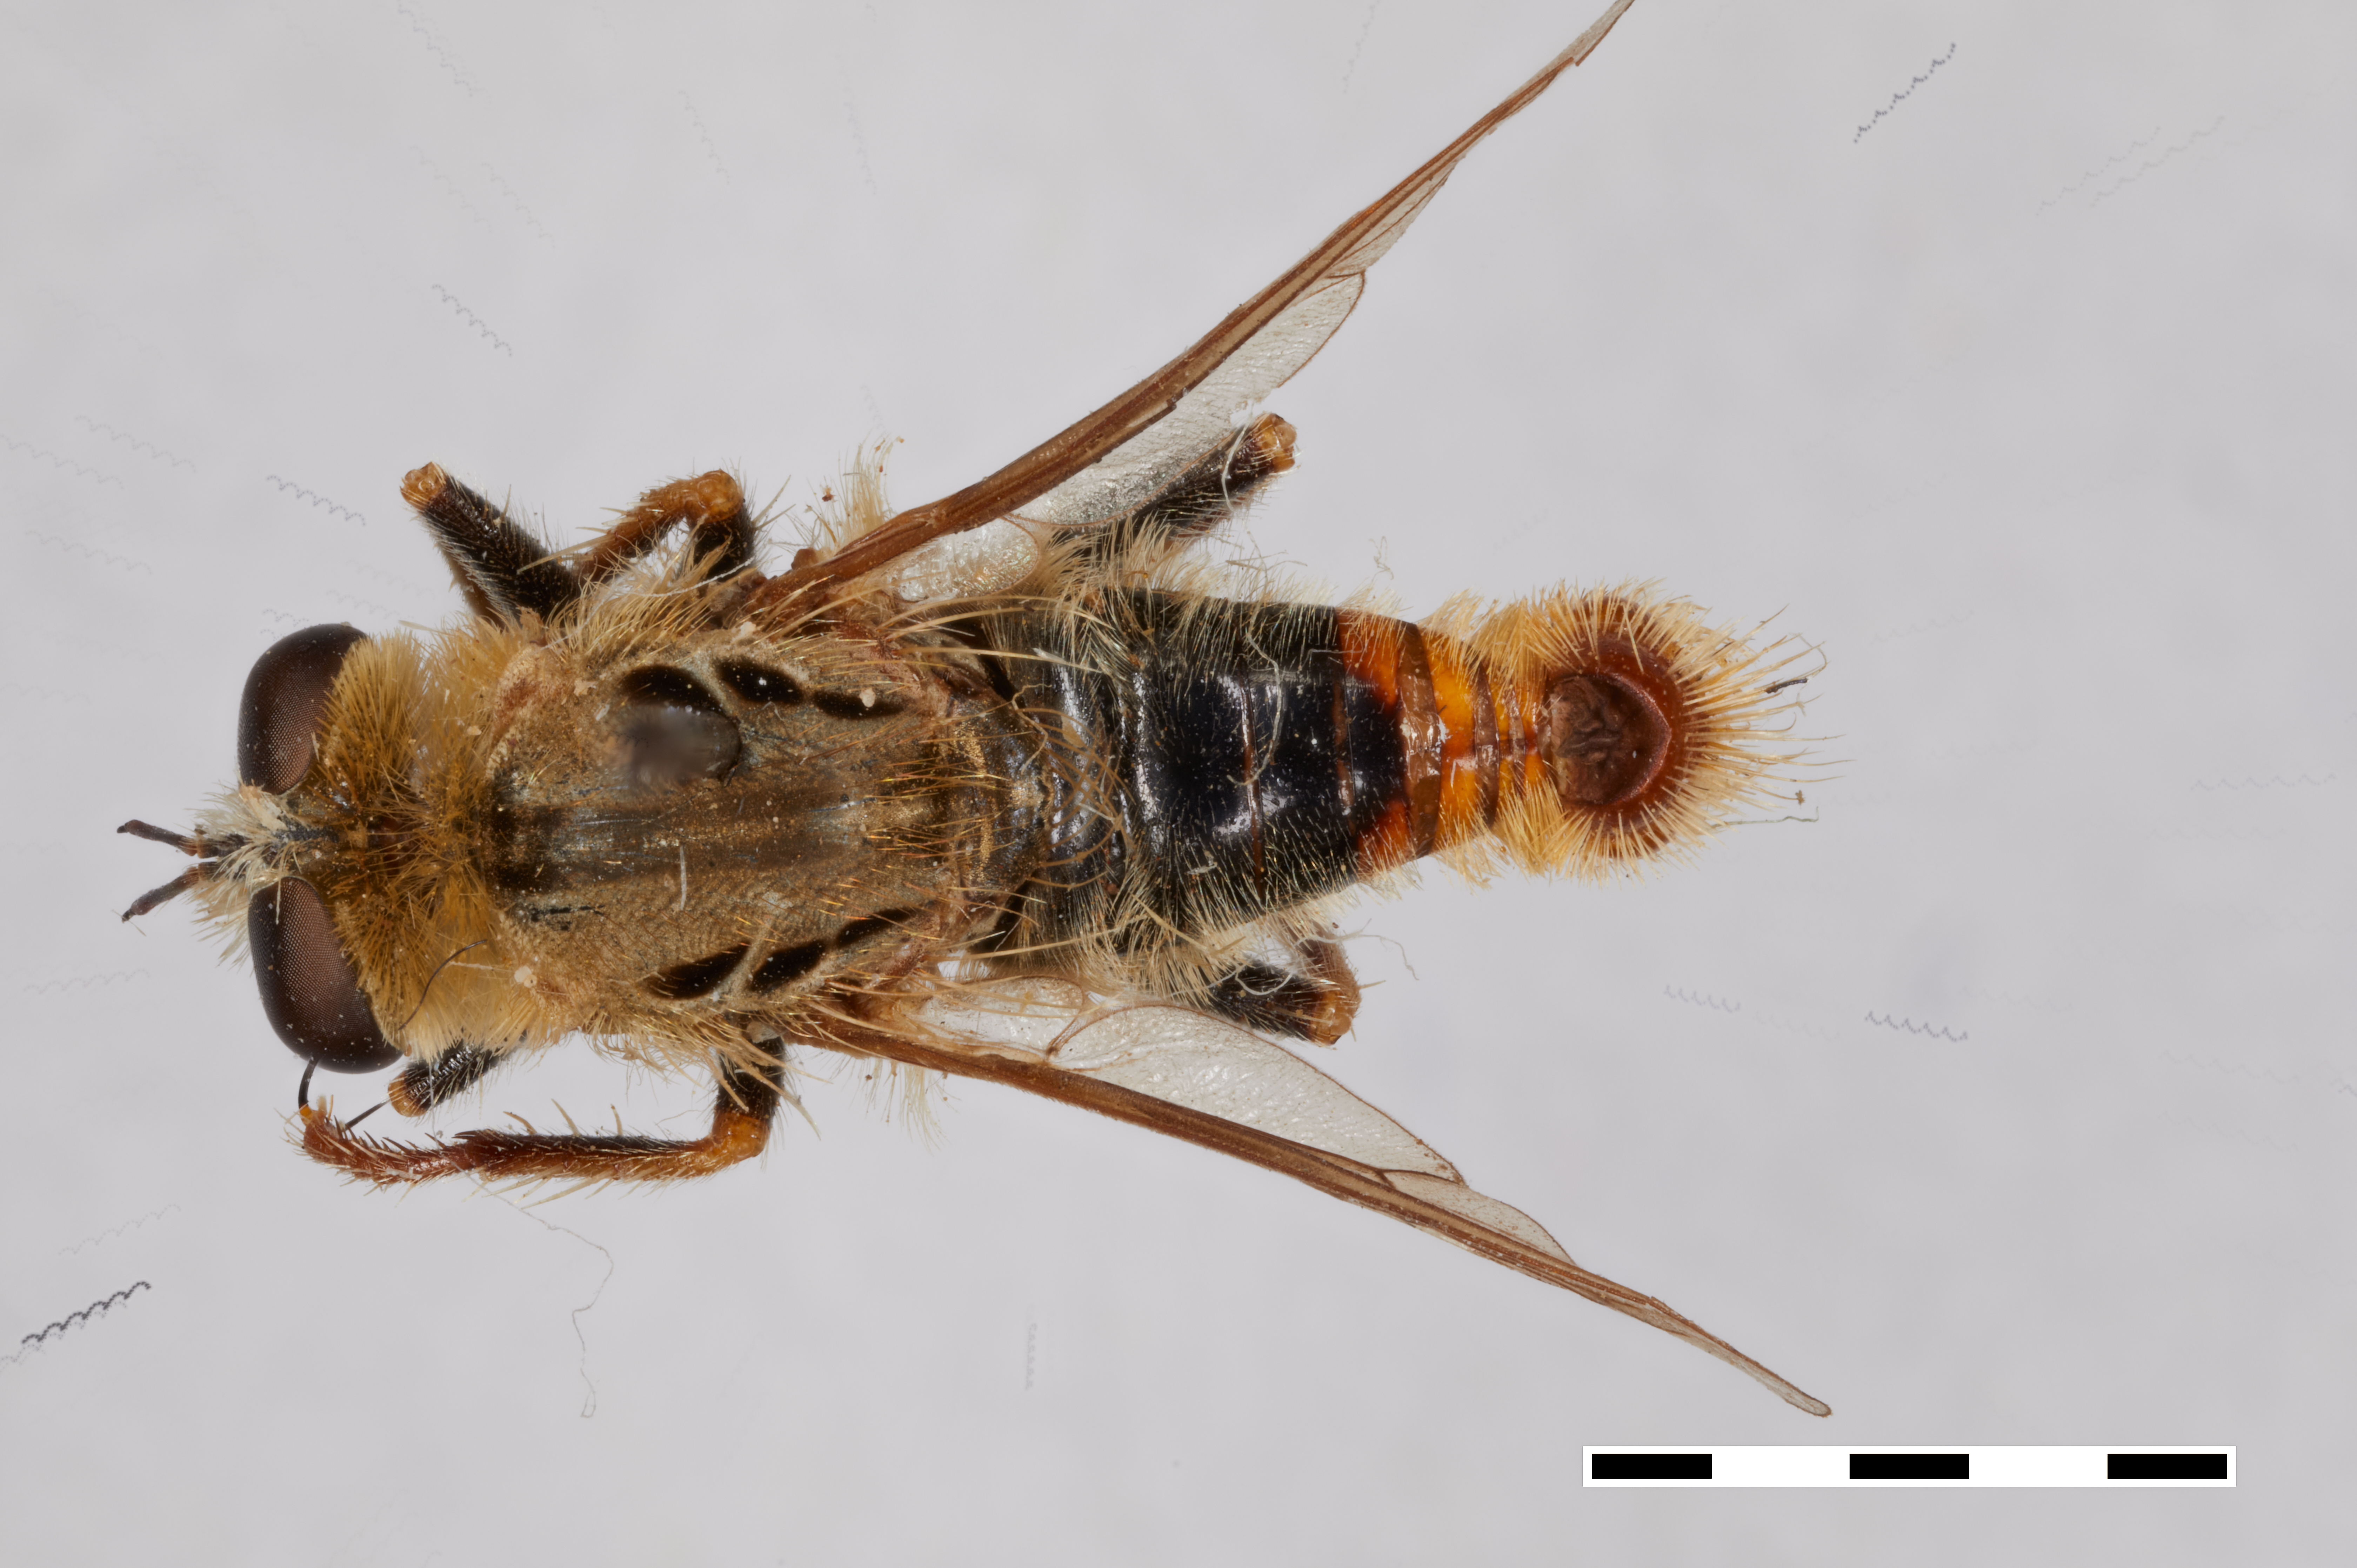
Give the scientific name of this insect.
Aphamartania nana
